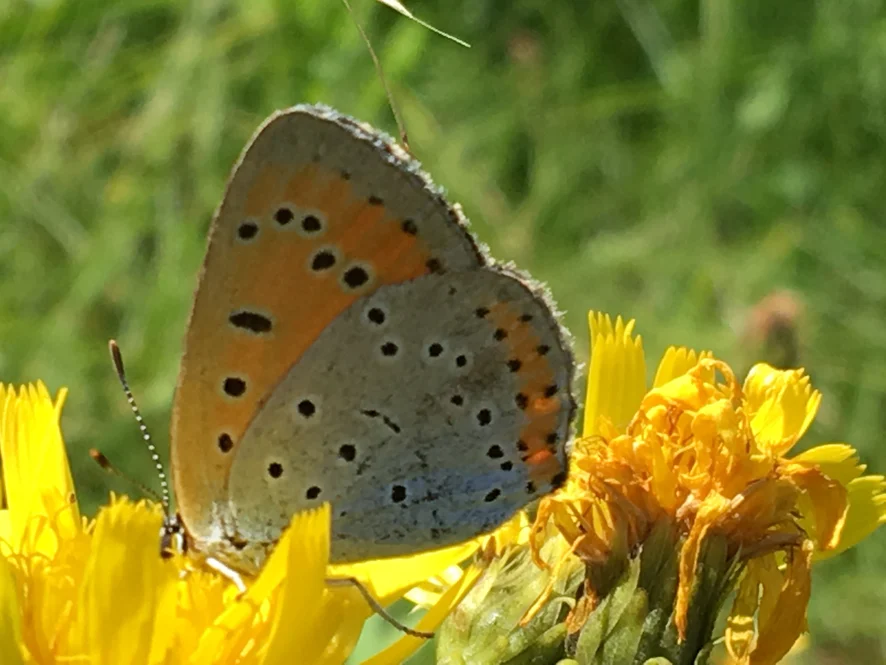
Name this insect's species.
Lycaena dispar
